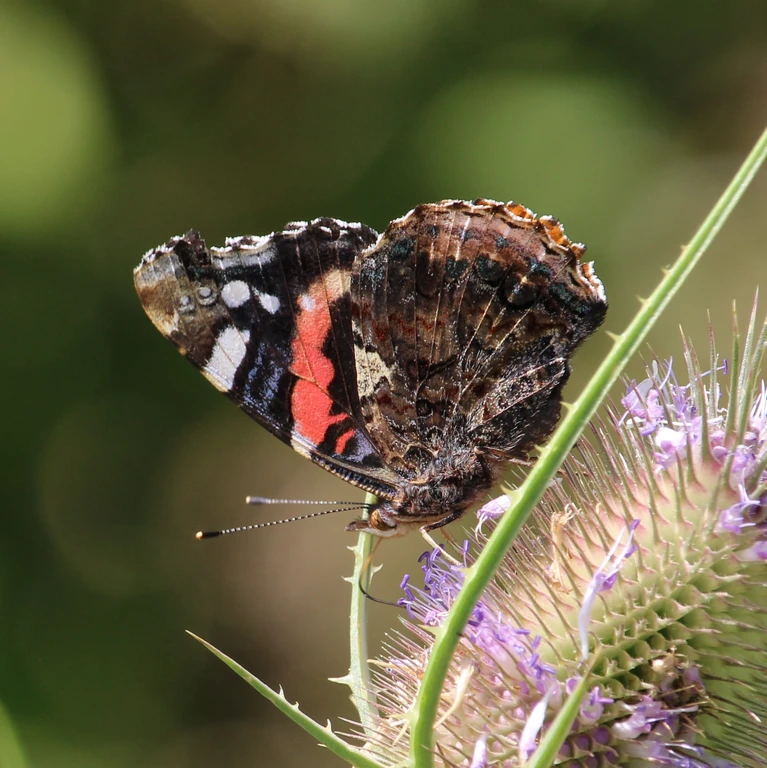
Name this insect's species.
Vanessa atalanta
